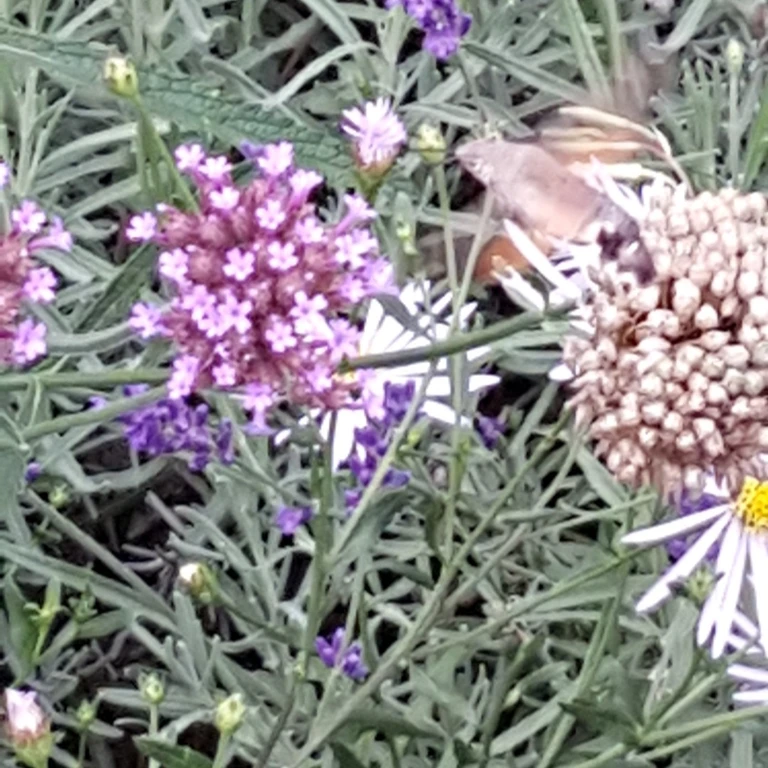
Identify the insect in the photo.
Macroglossum stellatarum
